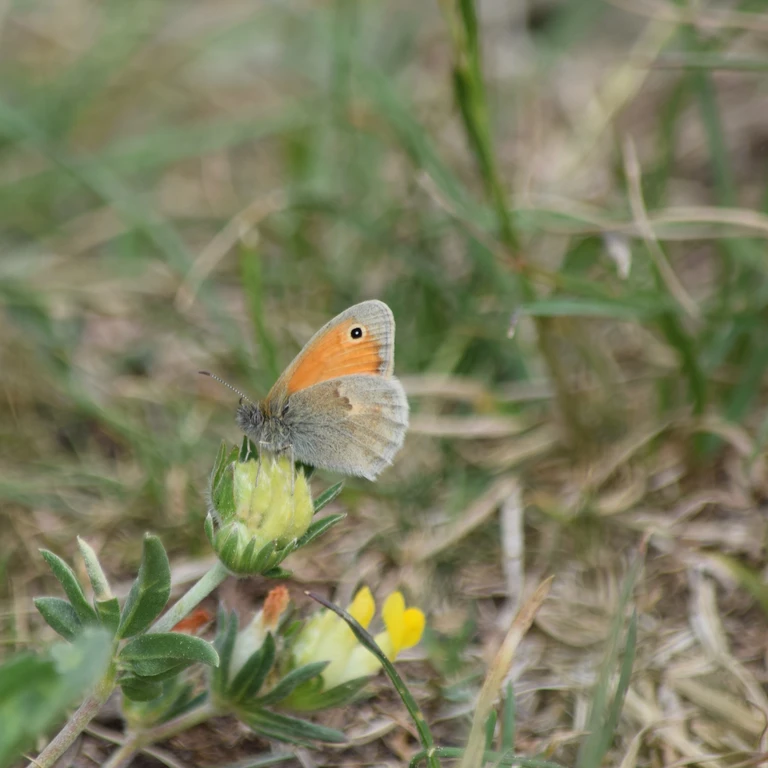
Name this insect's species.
Coenonympha pamphilus
